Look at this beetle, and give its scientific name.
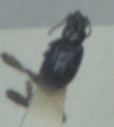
Bembidion minimum
